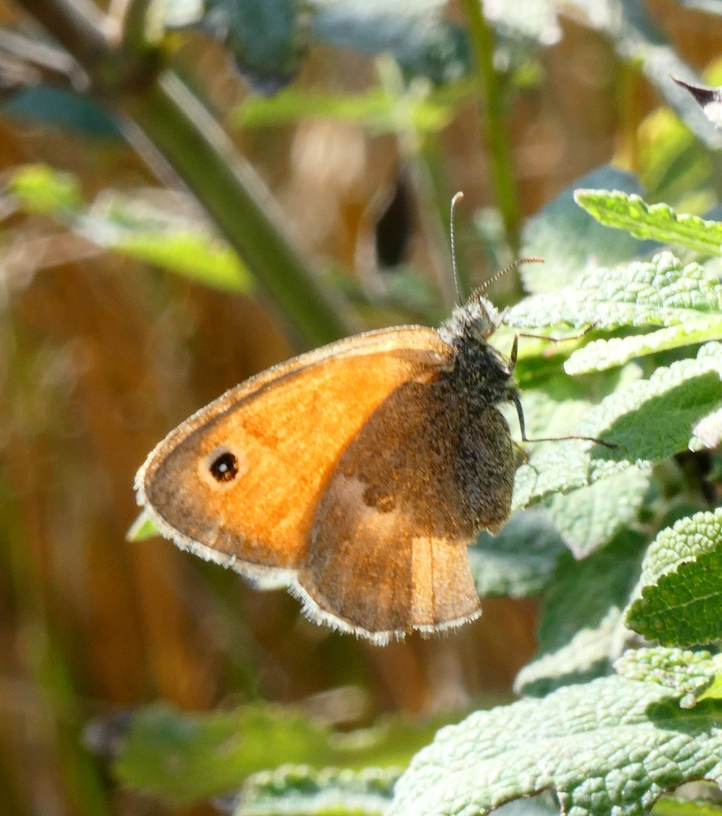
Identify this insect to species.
Coenonympha pamphilus
